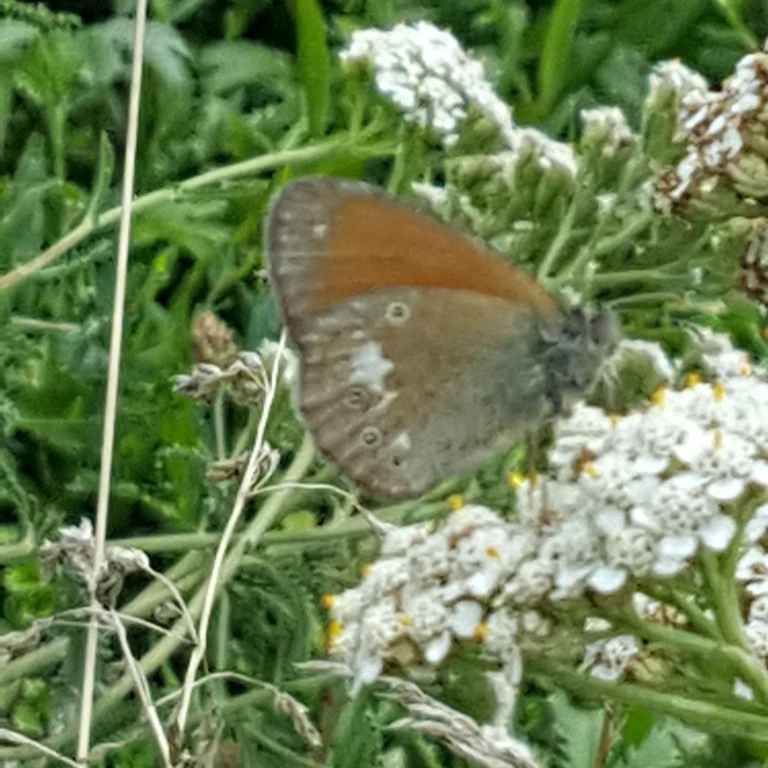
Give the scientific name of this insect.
Coenonympha glycerion (also Coenonympha iphis)
